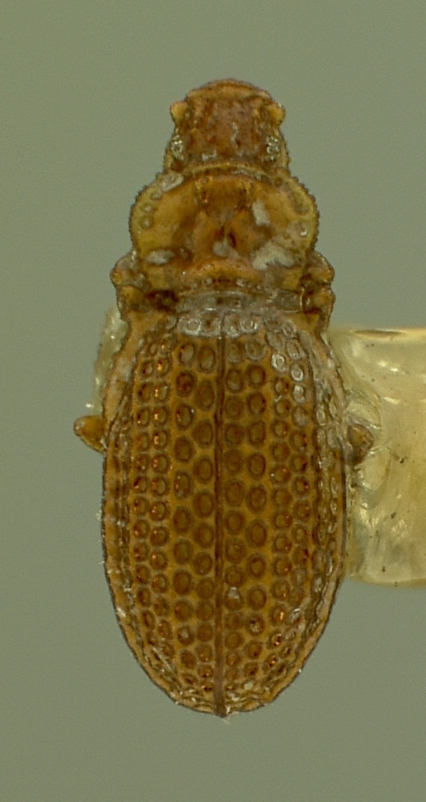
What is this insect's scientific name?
Metophthalmus septemstriatus
